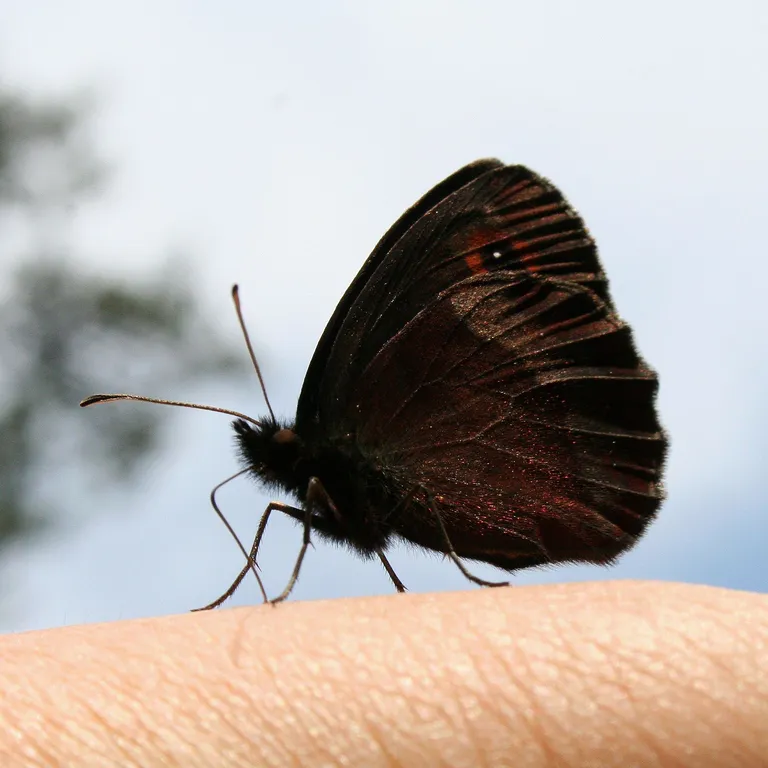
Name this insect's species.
Erebia aethiops
